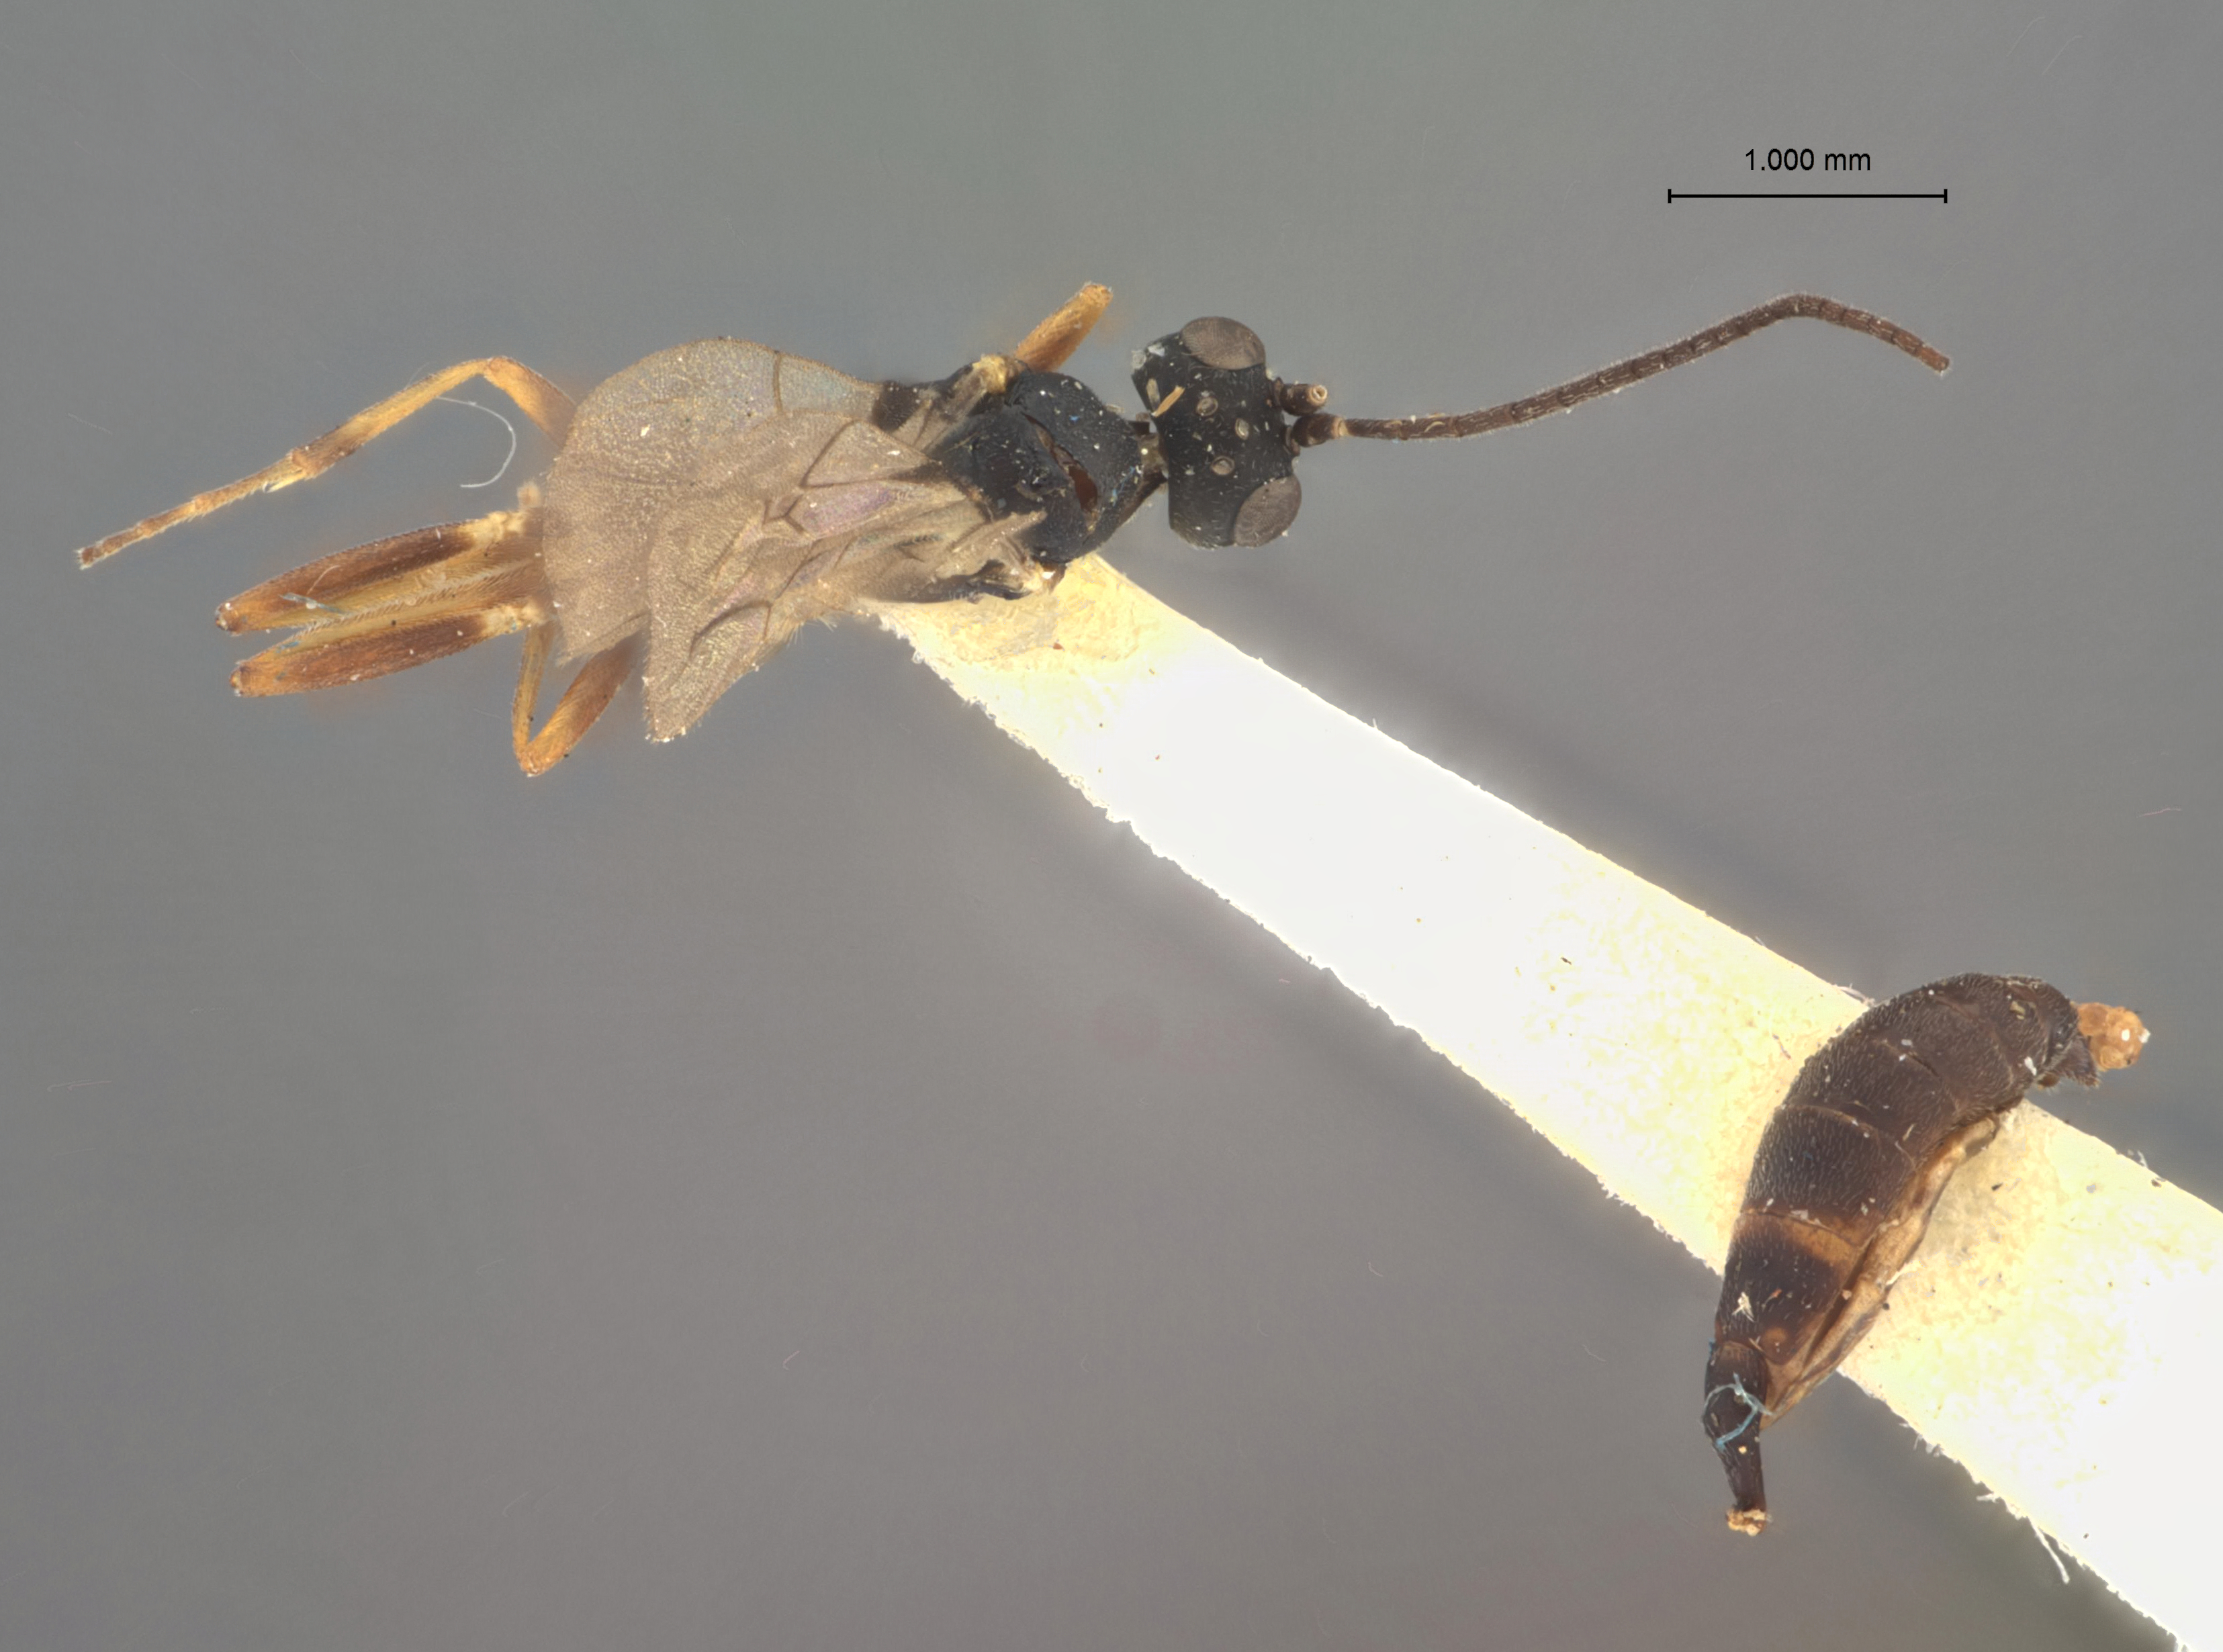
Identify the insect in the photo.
Theroscopus popoffensis
